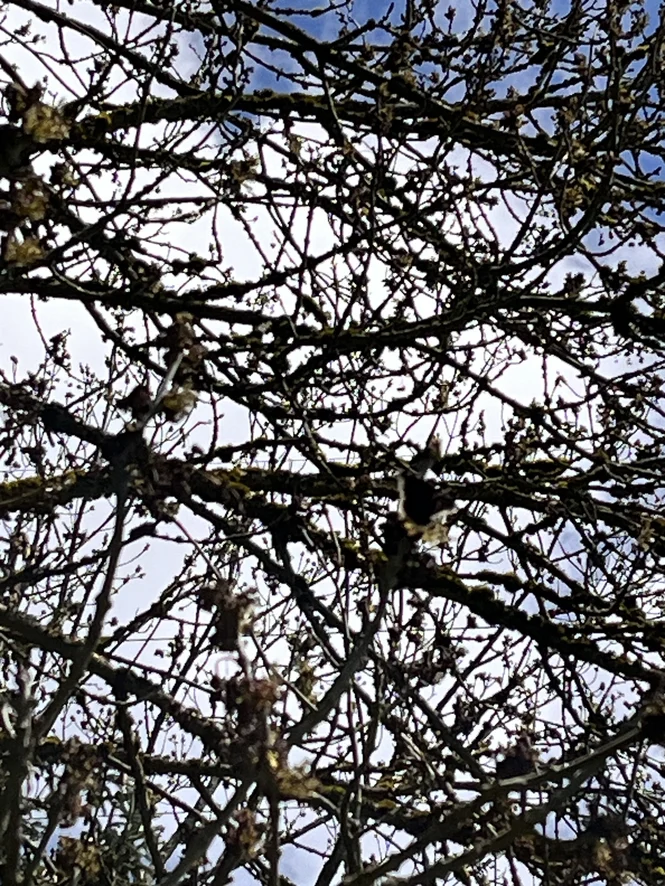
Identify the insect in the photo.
Nymphalis antiopa
